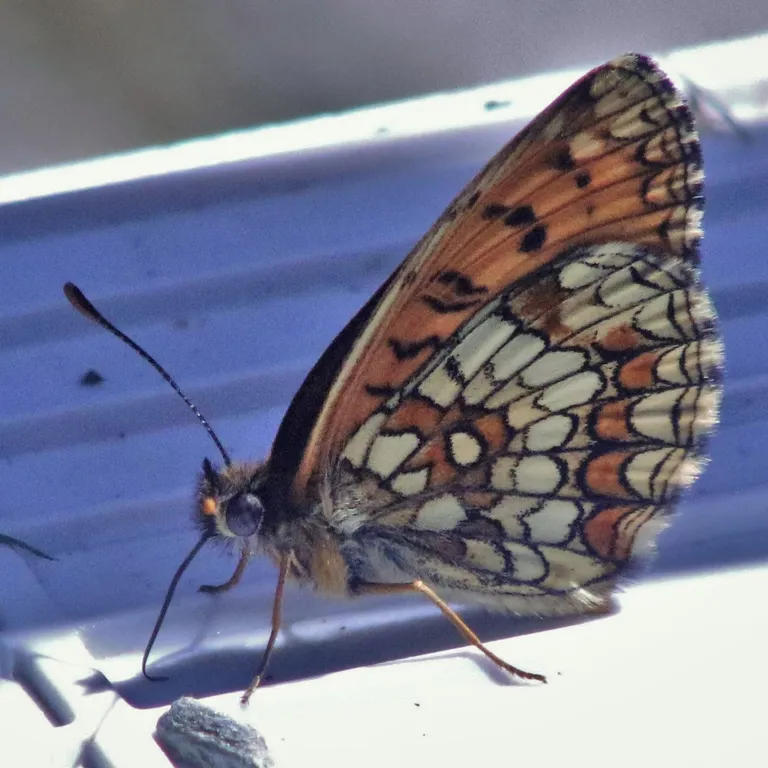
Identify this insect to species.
Melitaea athalia
